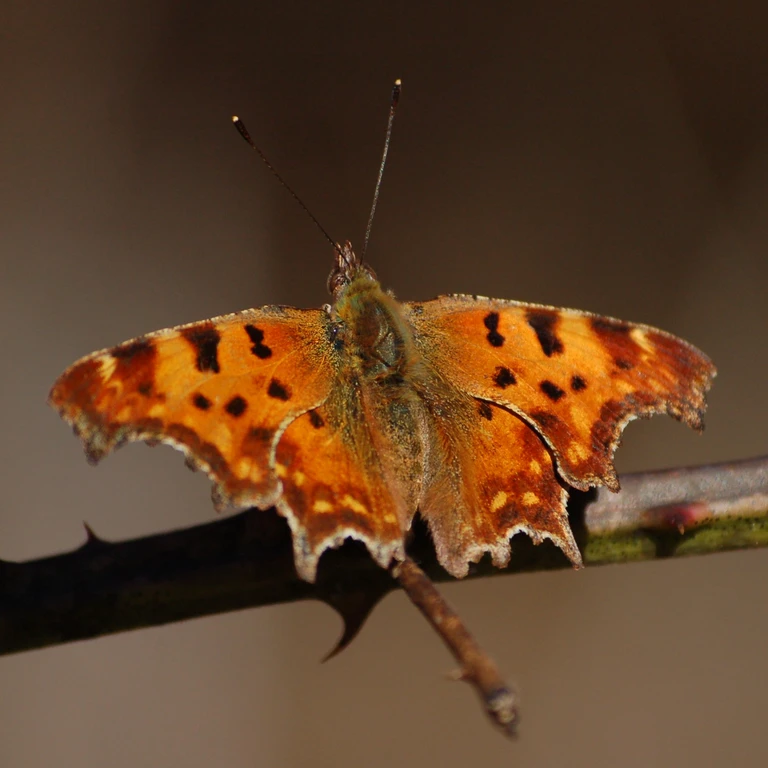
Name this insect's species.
Polygonia c-album
